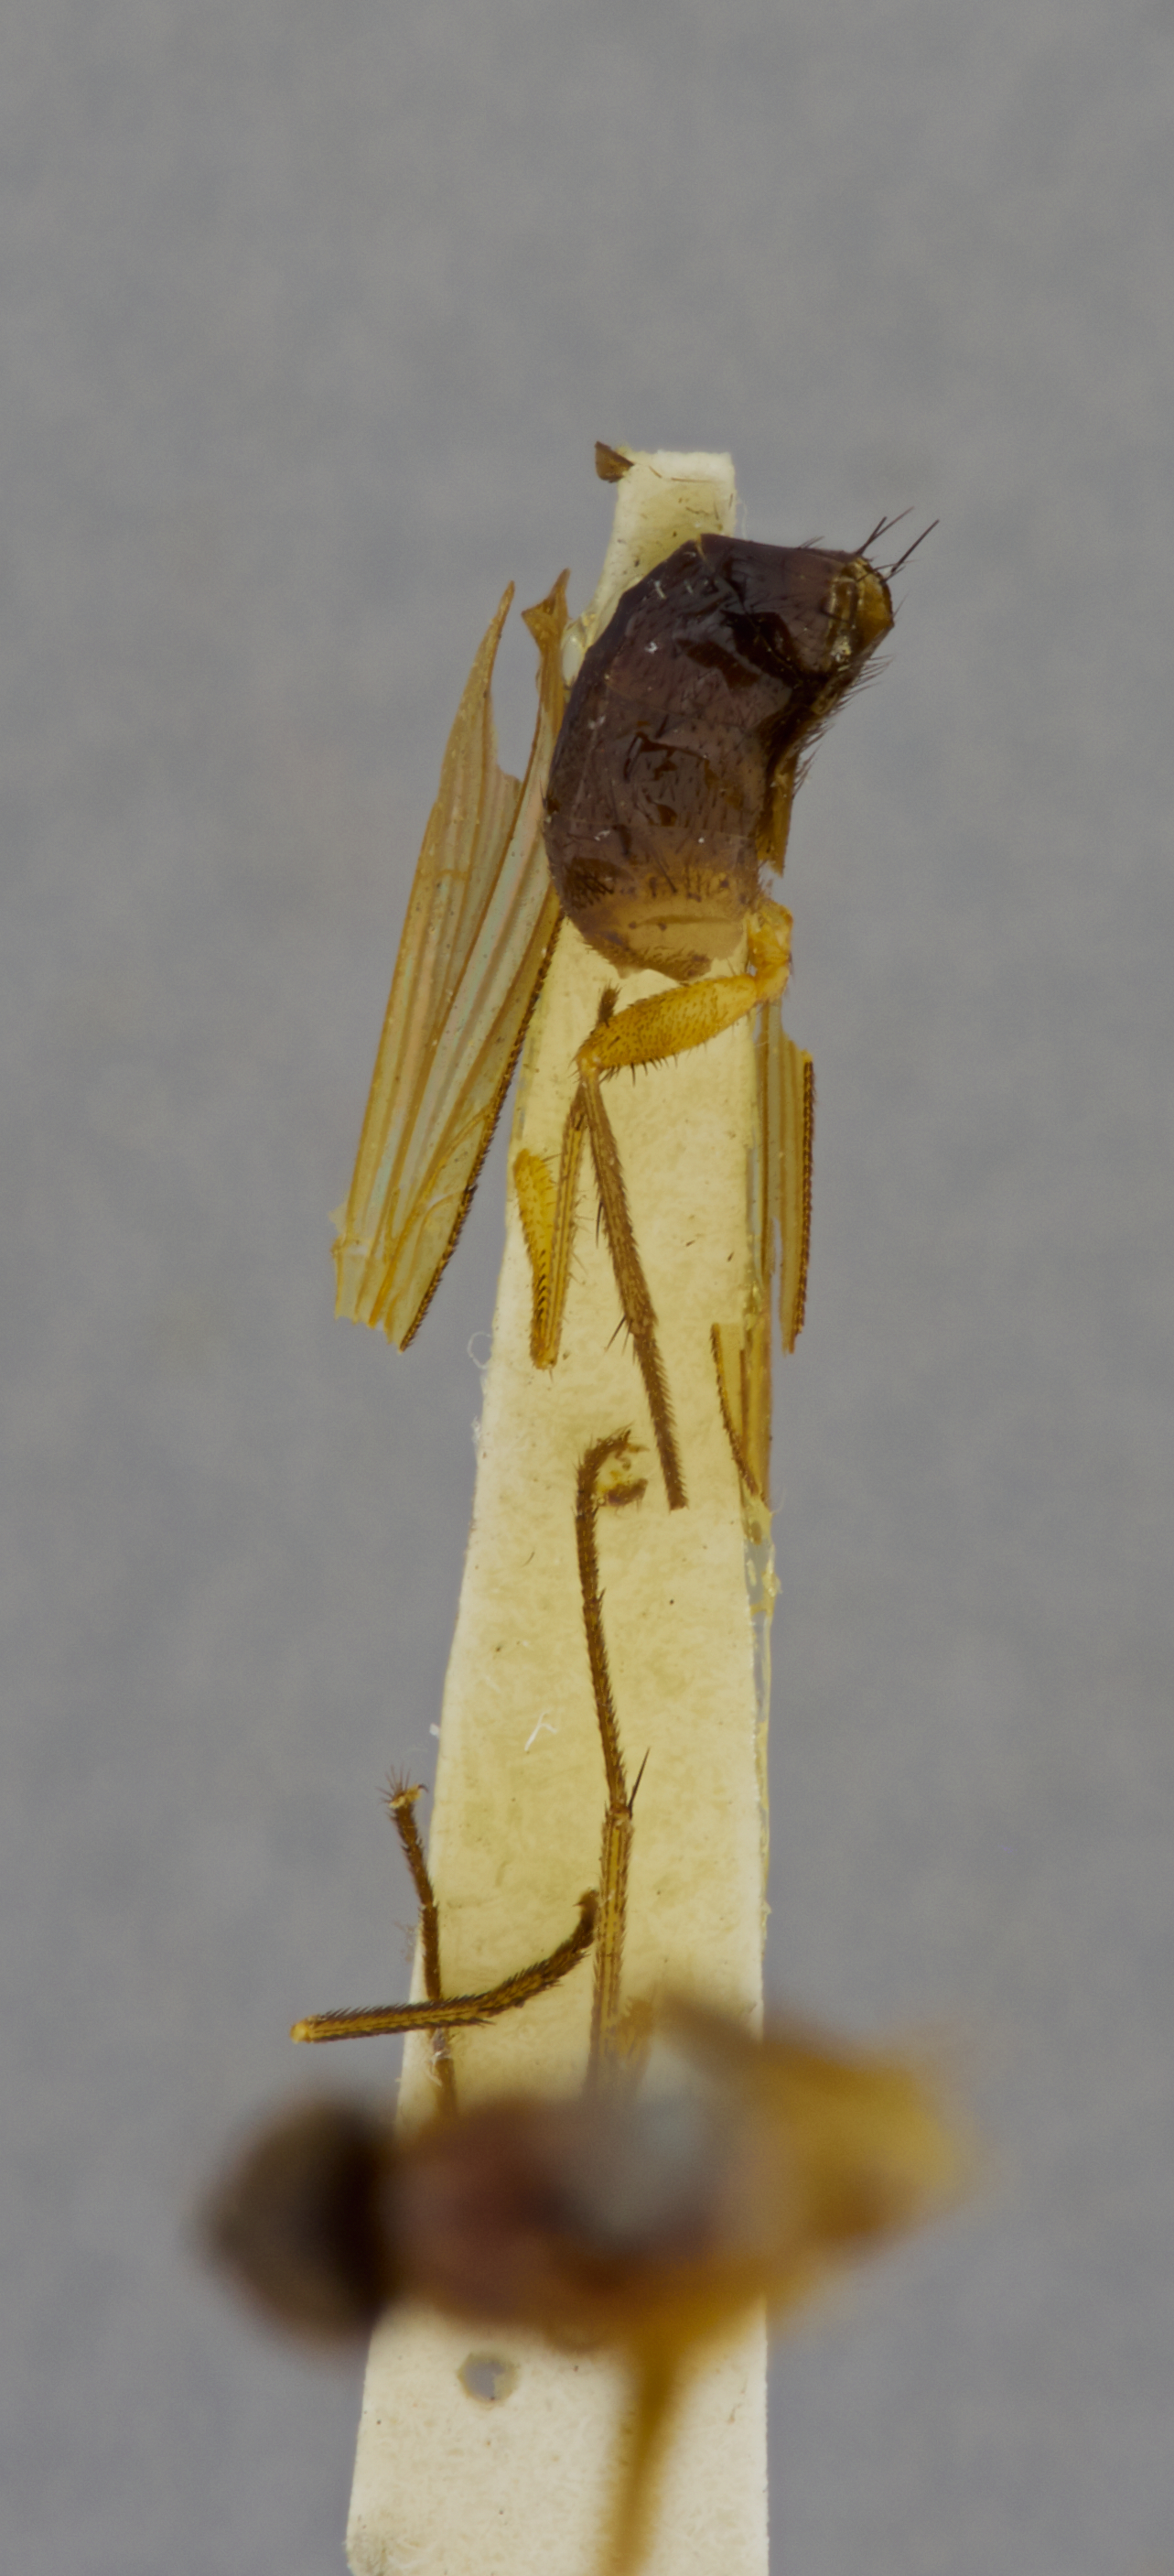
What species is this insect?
Dichaetomyia tenuis
